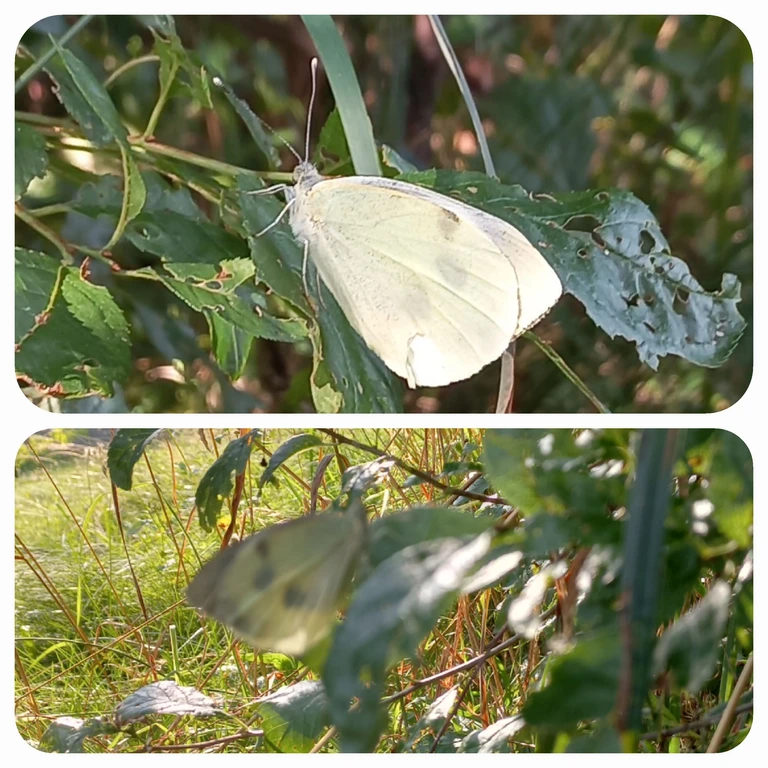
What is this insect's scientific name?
Pieris brassicae
